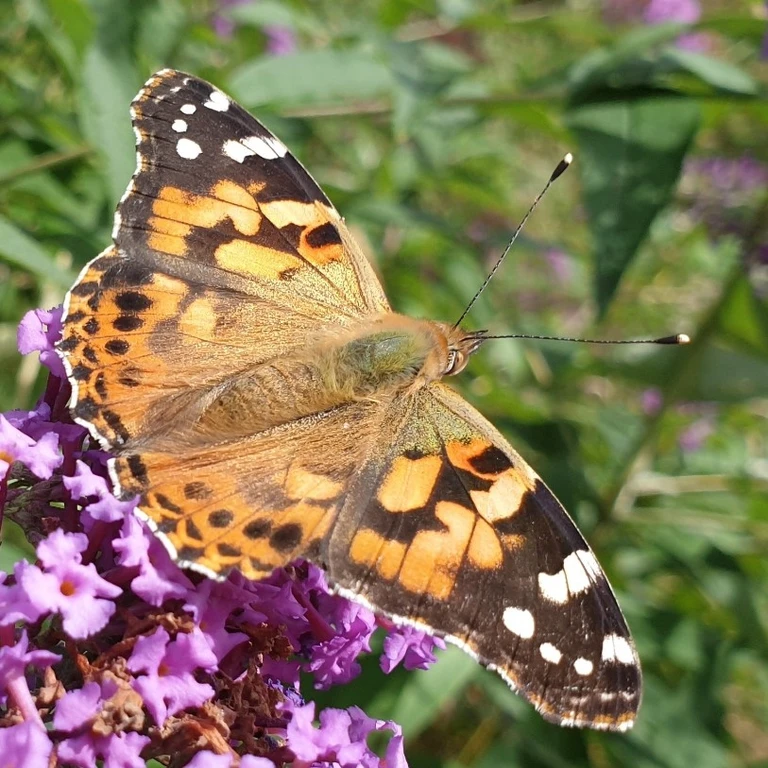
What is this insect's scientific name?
Vanessa cardui
